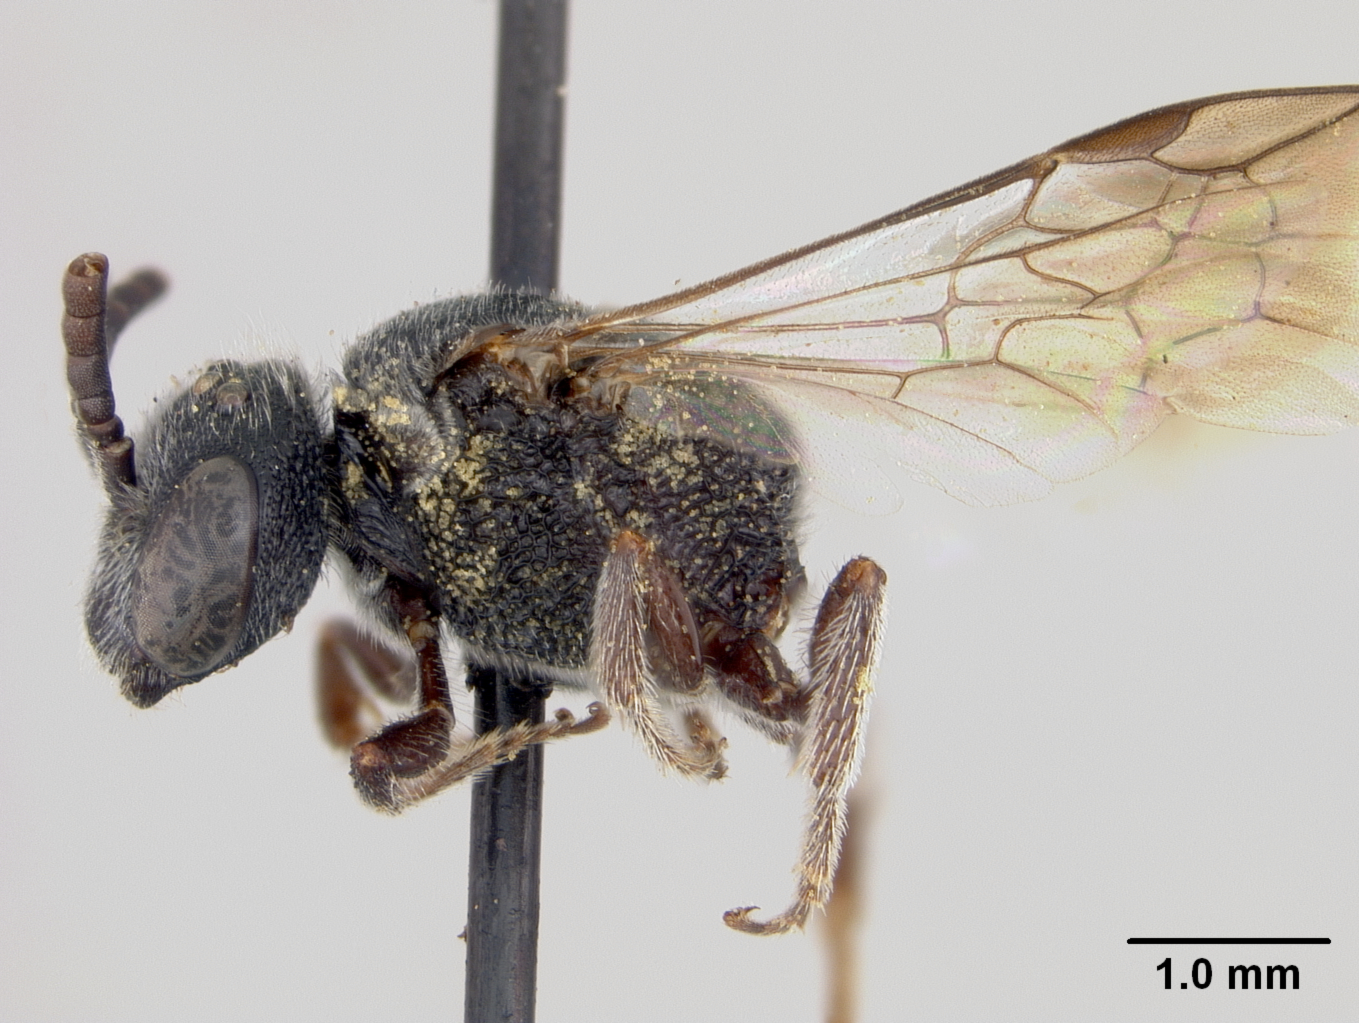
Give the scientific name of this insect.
Sphecodes australis
